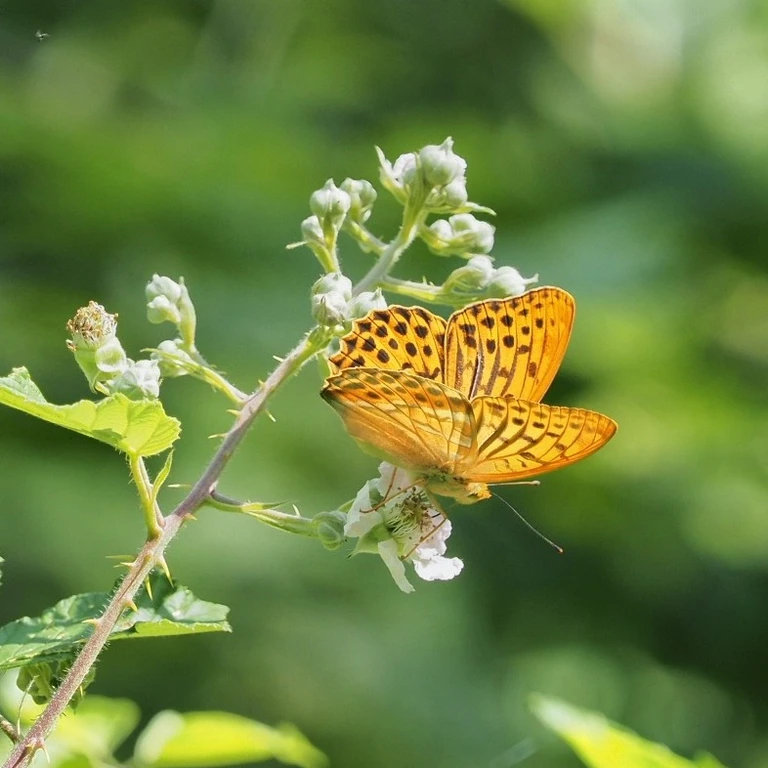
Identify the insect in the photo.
Argynnis paphia
